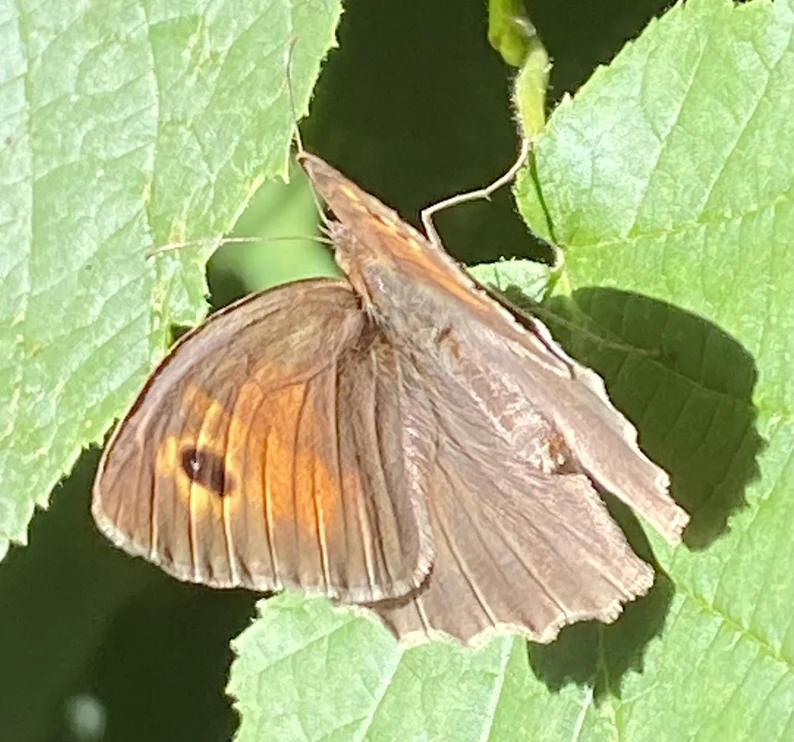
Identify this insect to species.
Maniola jurtina
